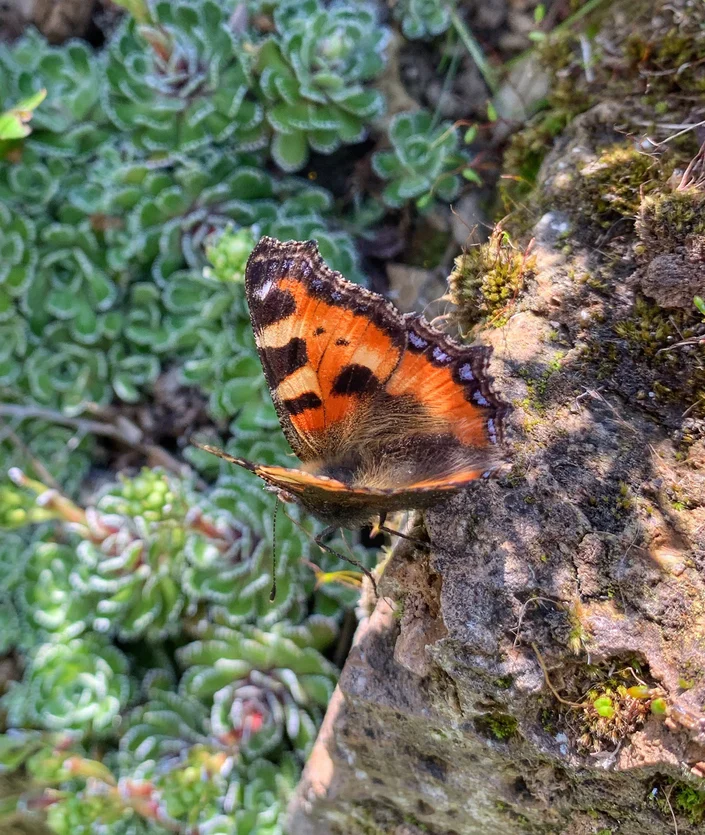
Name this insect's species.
Aglais urticae
